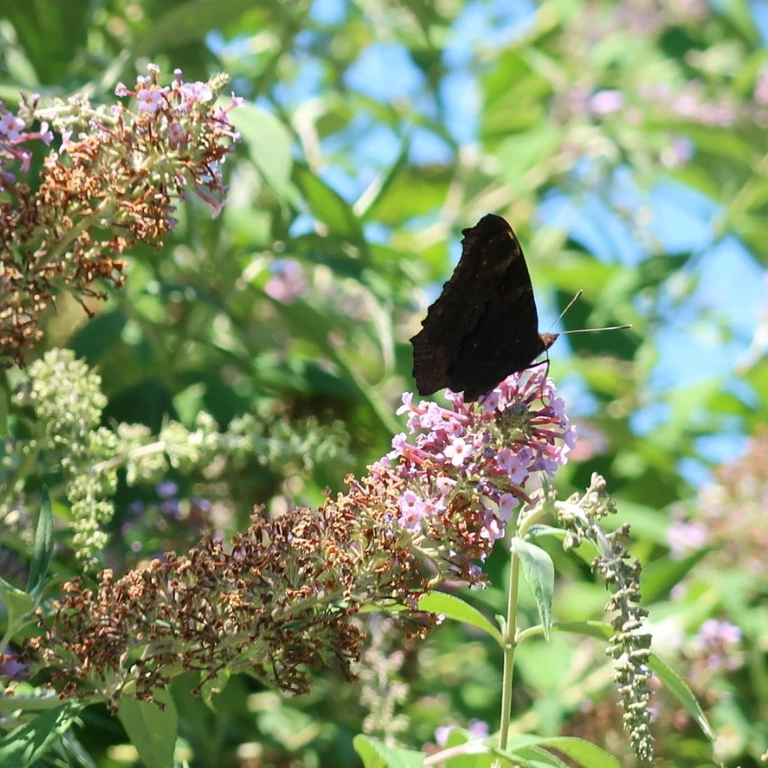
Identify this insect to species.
Aglais io
